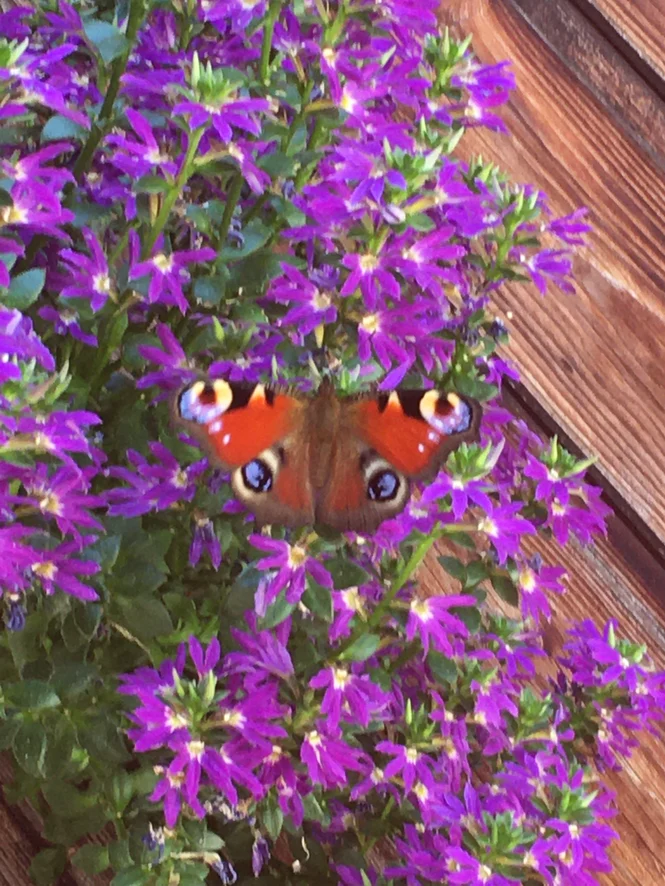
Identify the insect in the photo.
Aglais io
